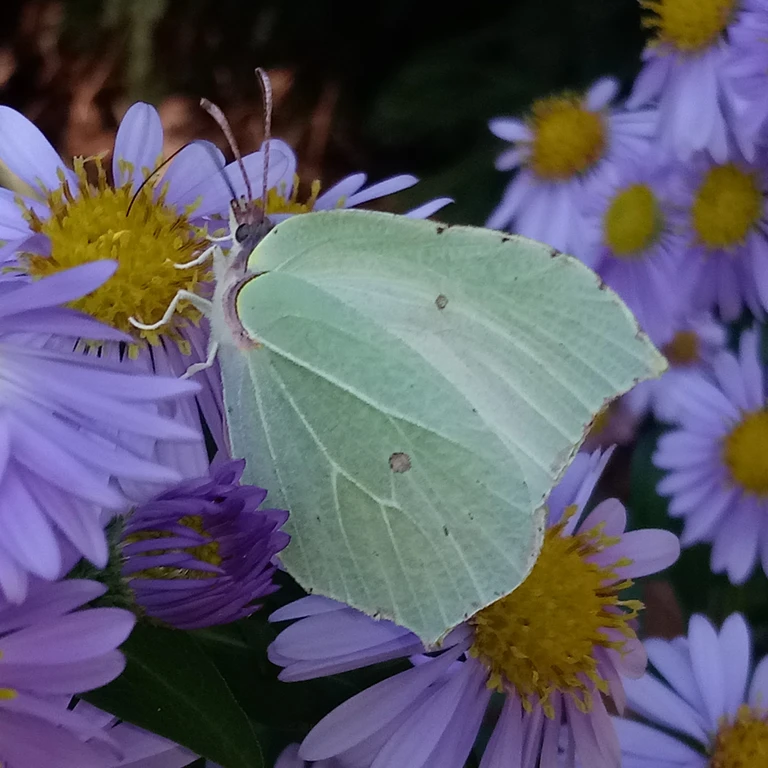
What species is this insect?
Gonepteryx rhamni
